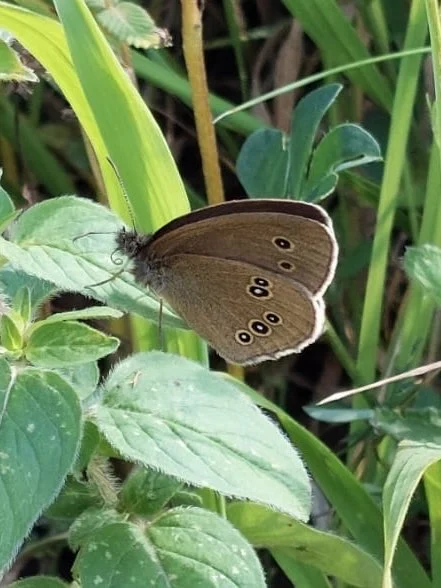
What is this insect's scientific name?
Aphantopus hyperantus
